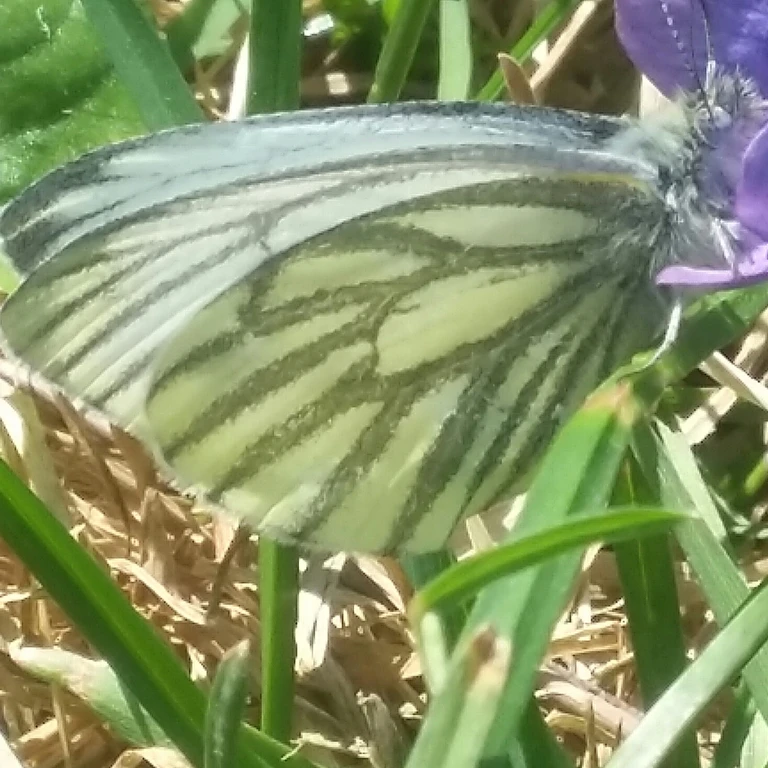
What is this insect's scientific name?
Pieris napi
